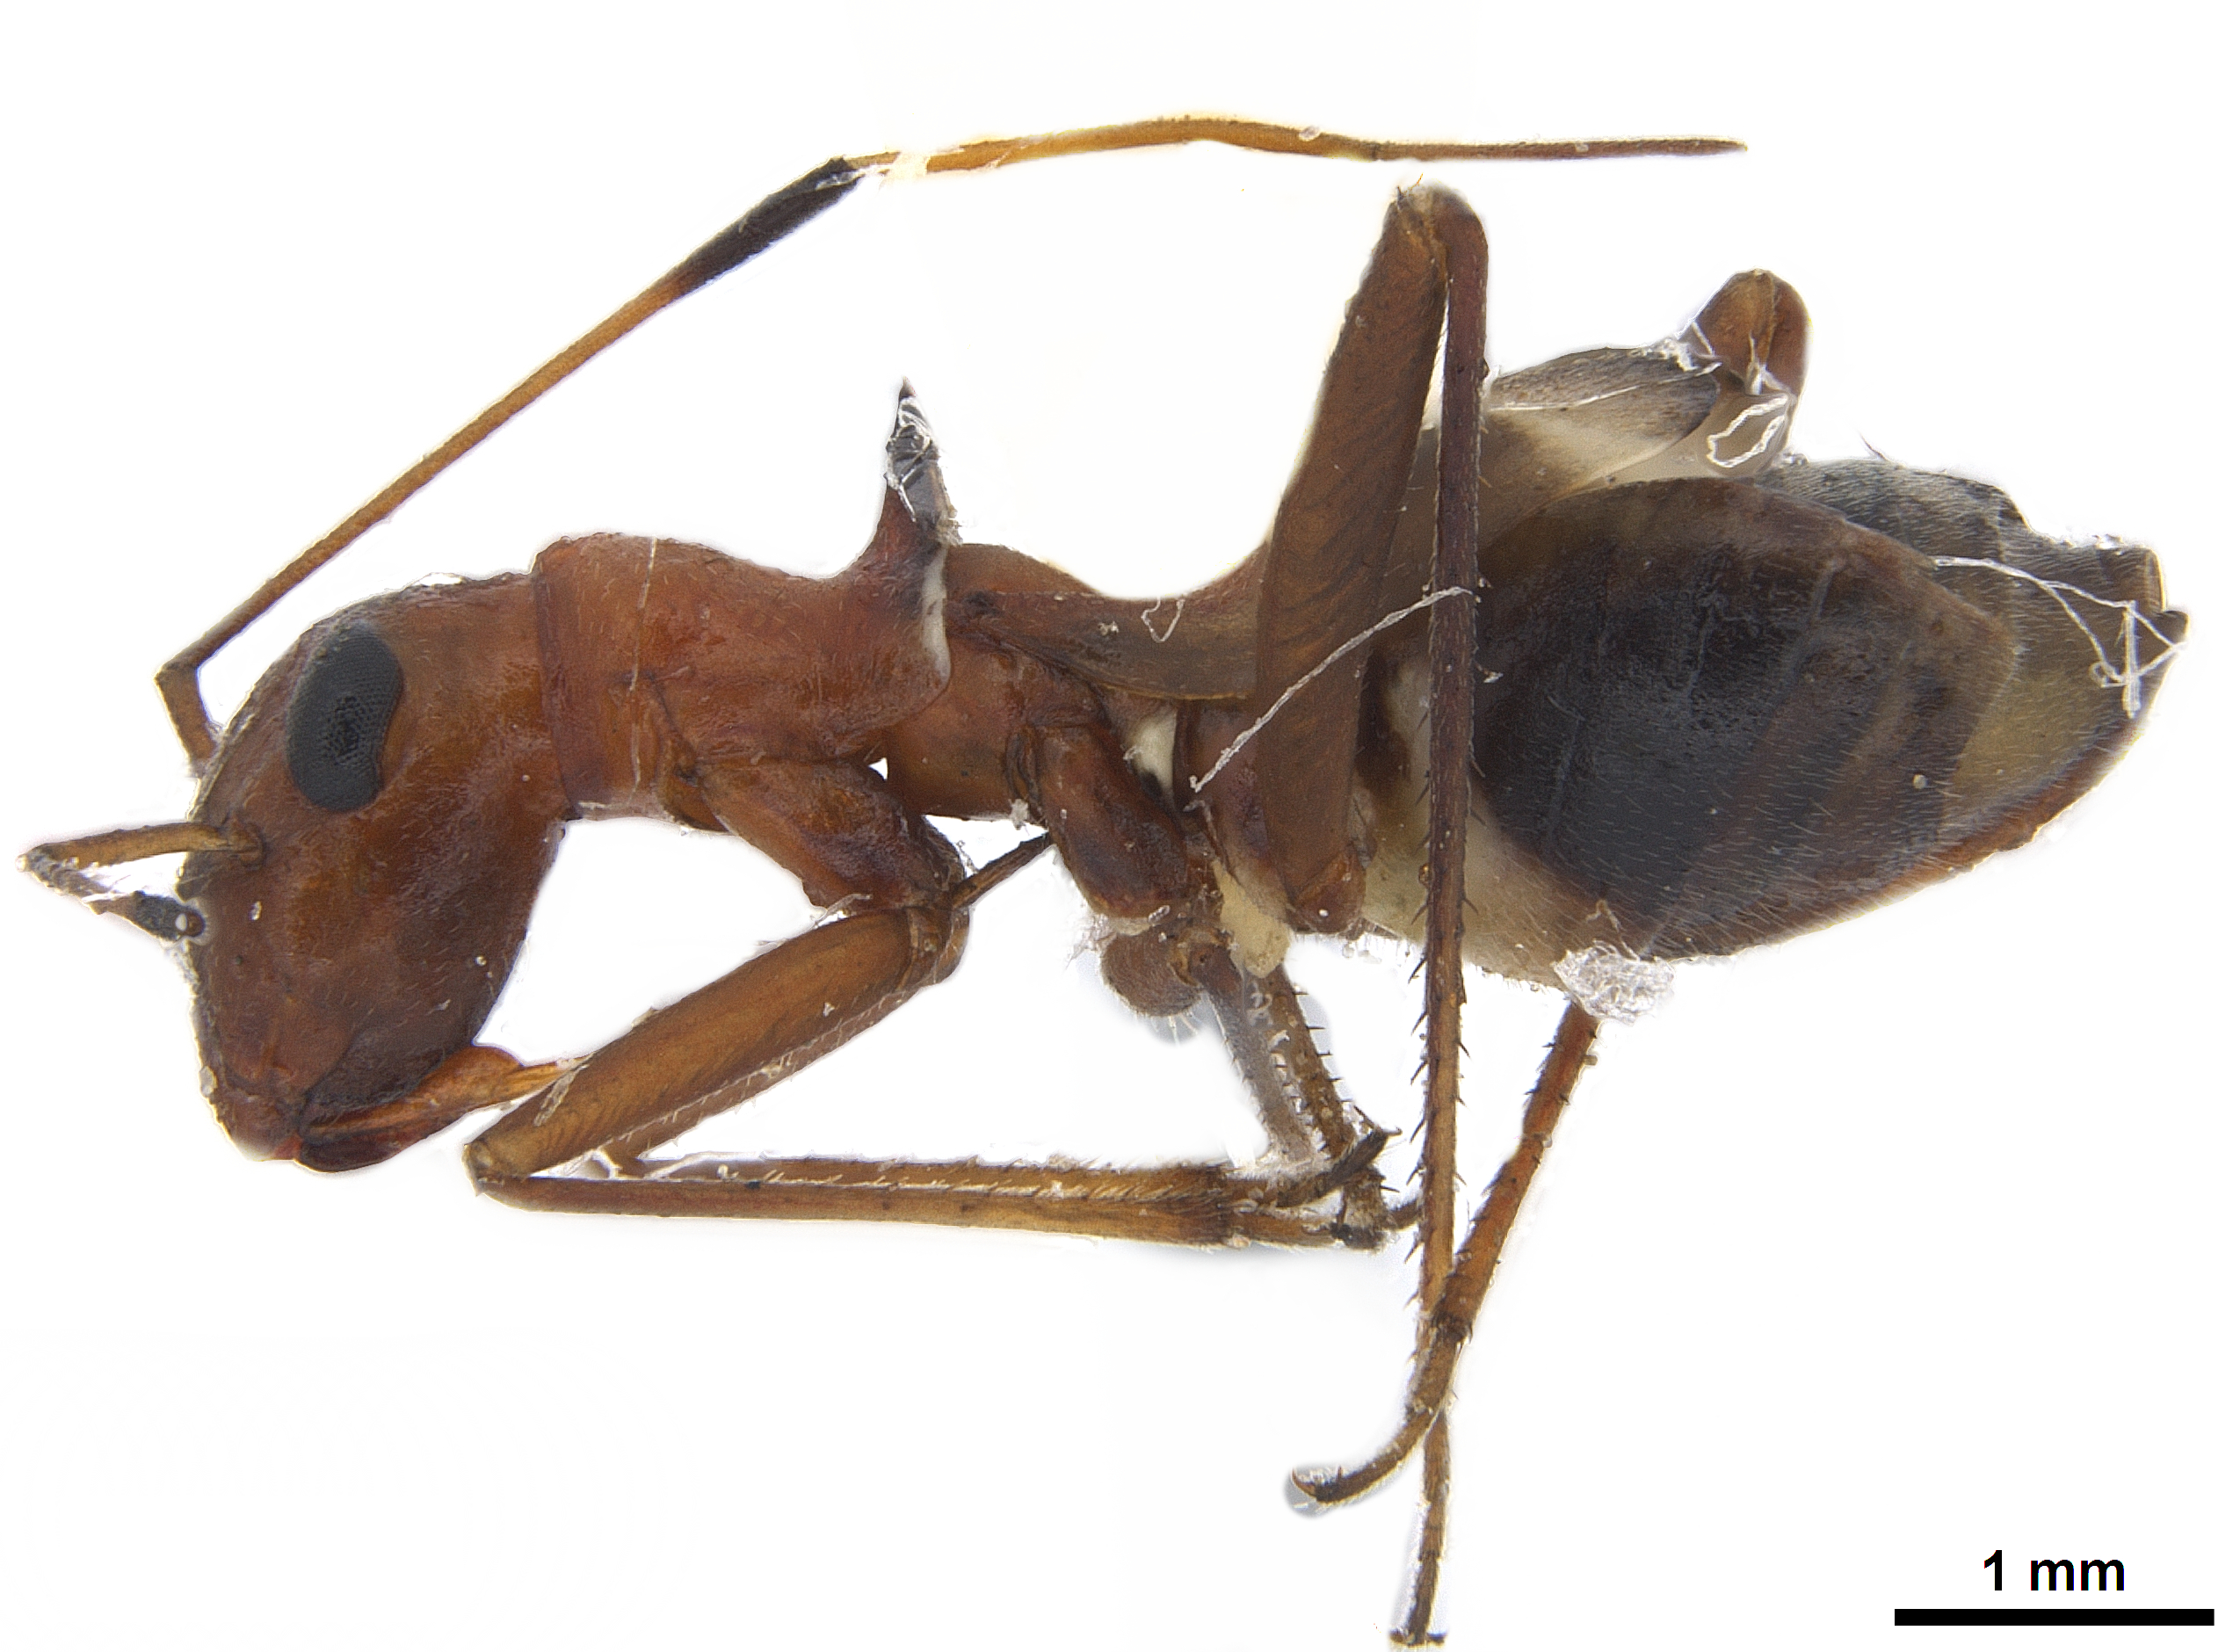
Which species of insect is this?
Dacerla mediospinosa
